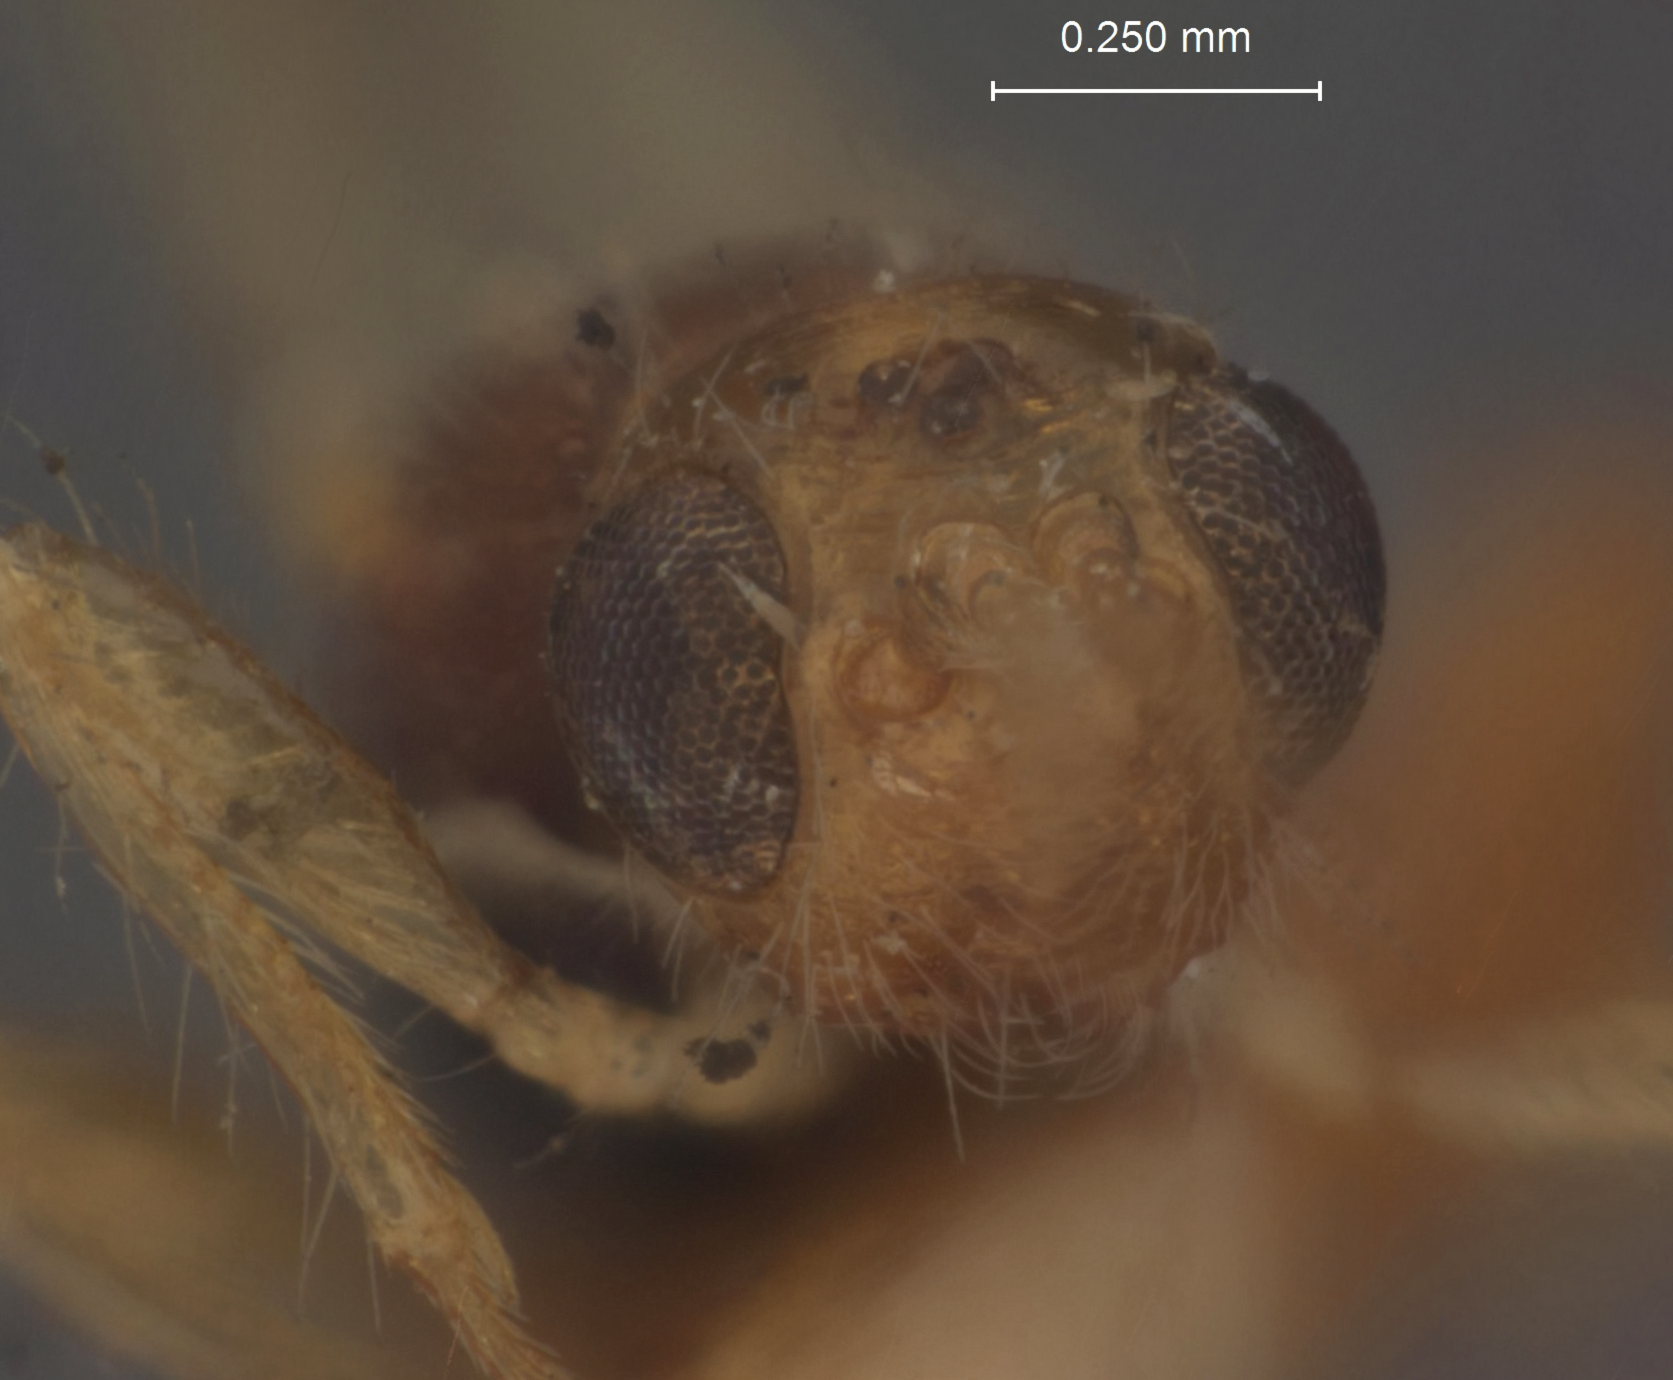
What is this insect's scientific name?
Spathius asclepiades
